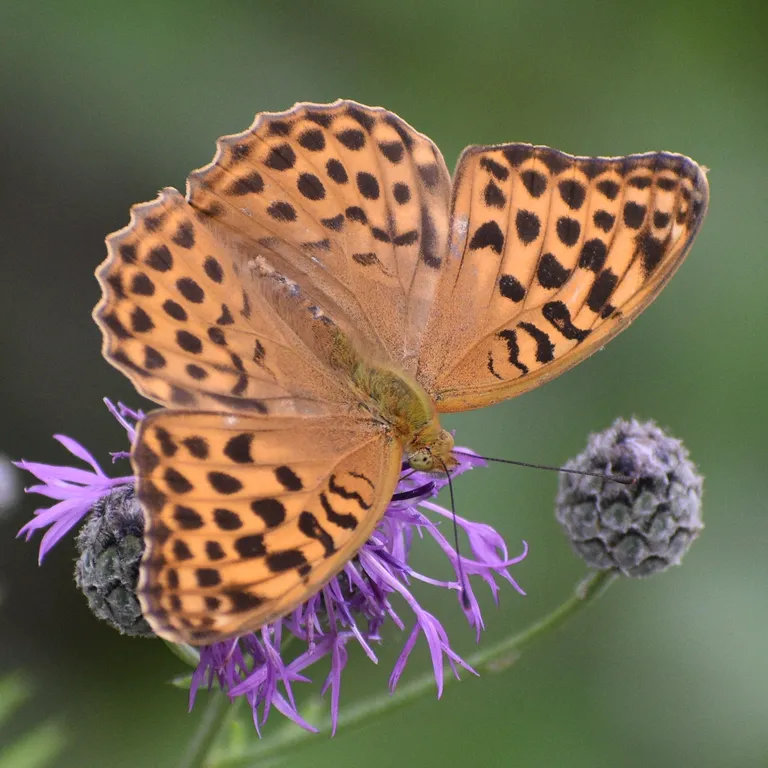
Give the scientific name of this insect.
Argynnis paphia
